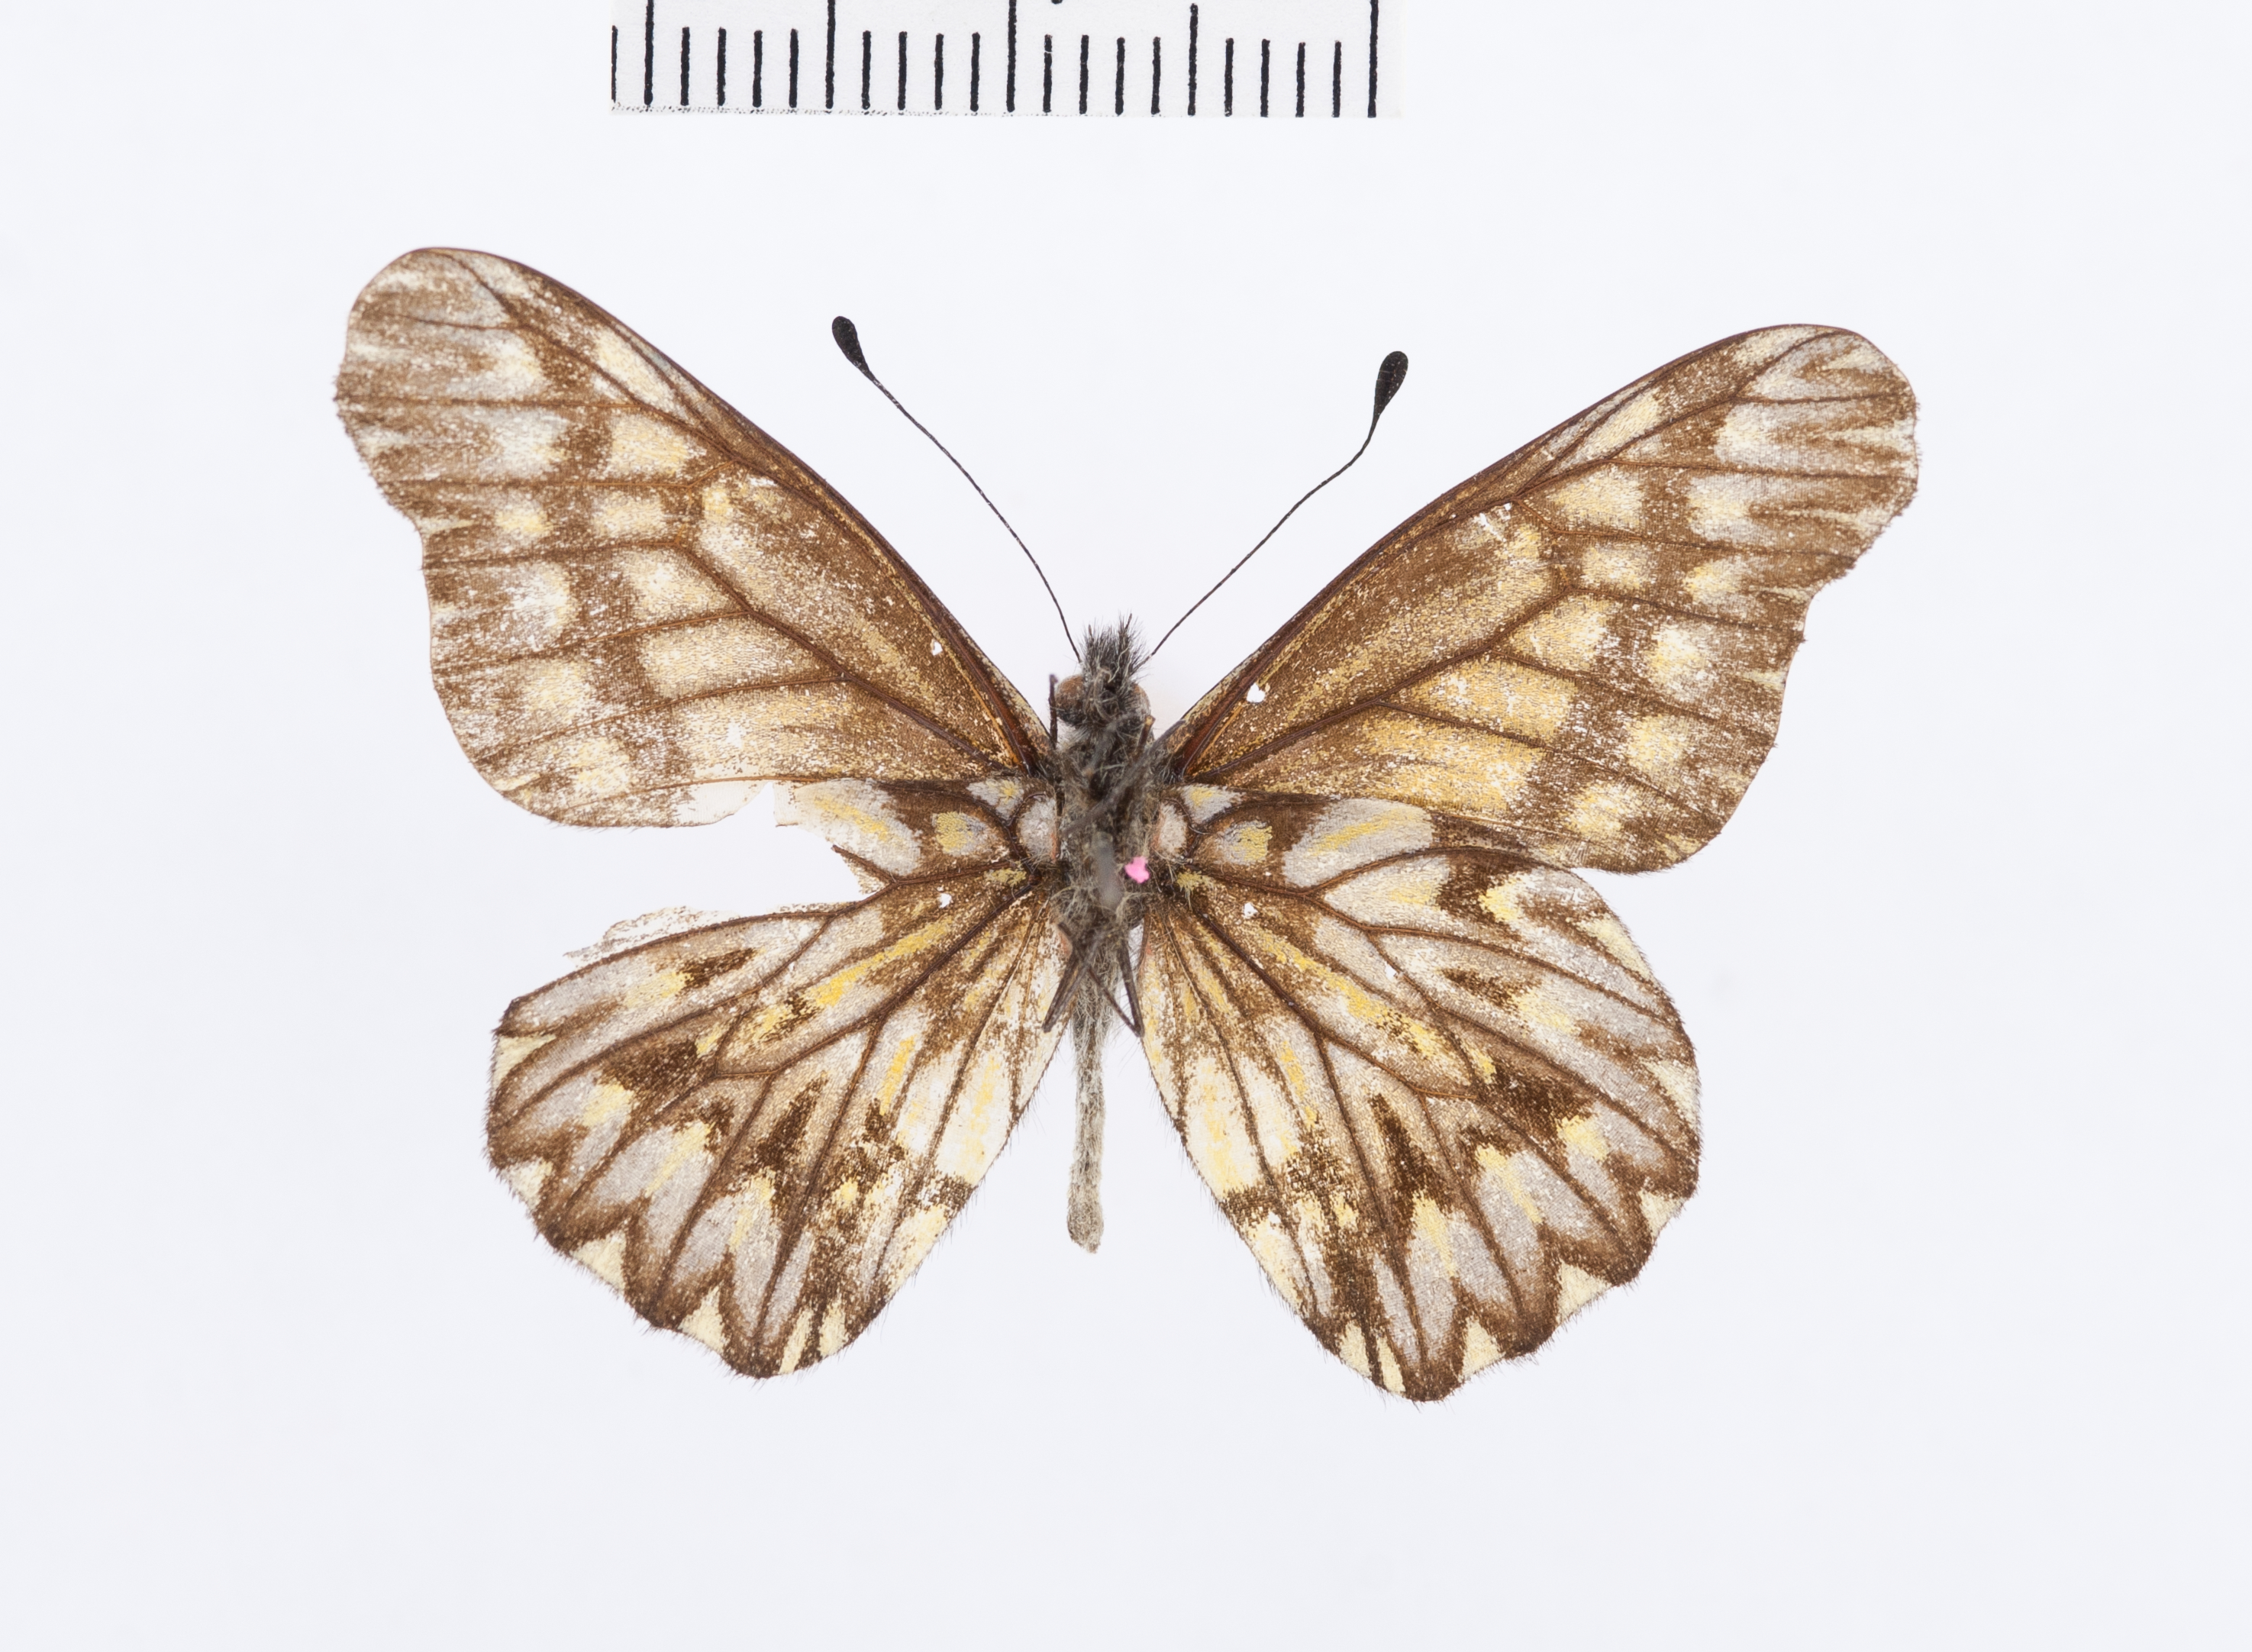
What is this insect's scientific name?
Catasticta ferra
